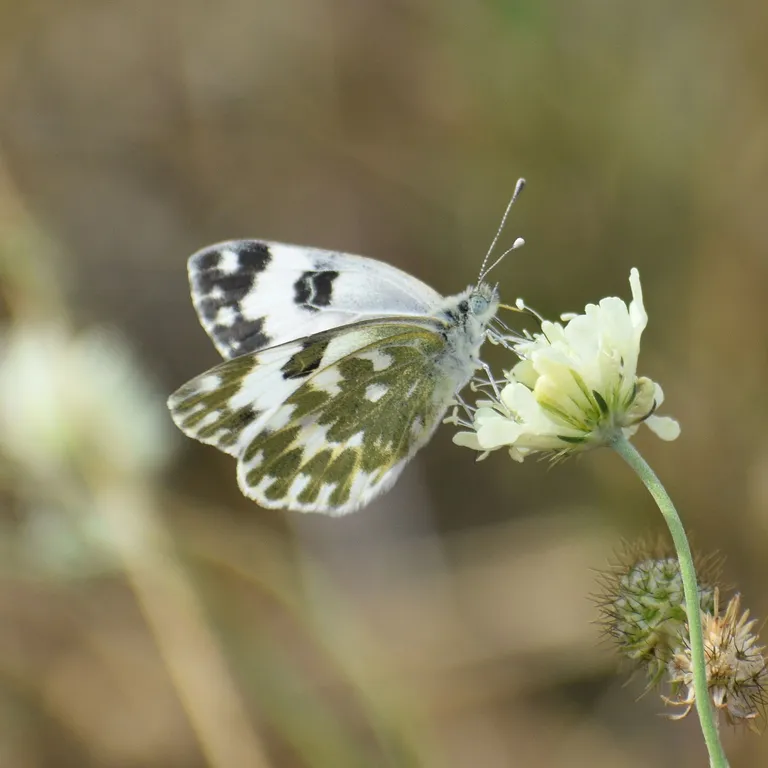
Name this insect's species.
Pontia edusa
